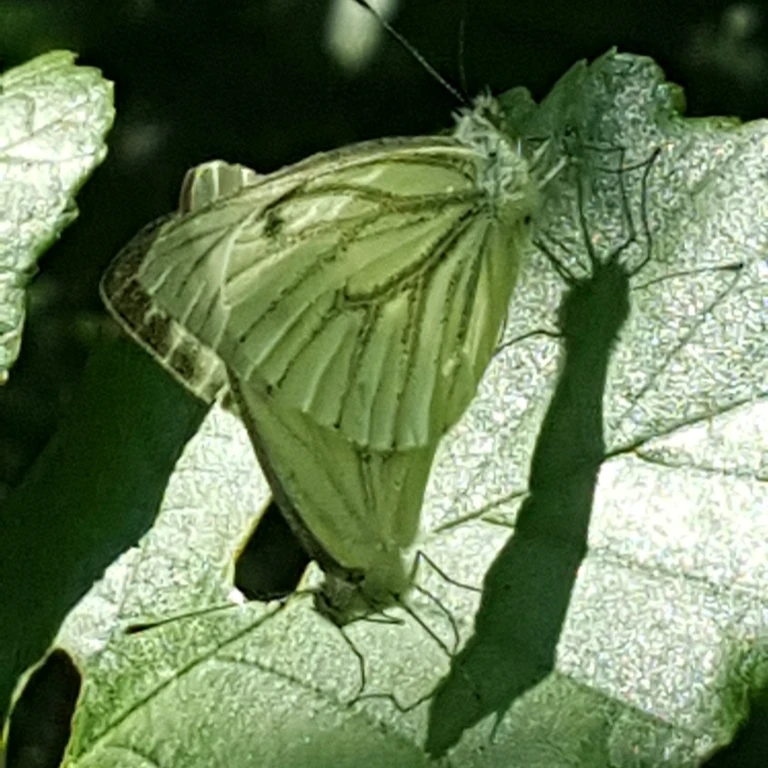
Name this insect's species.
Pieris napi
